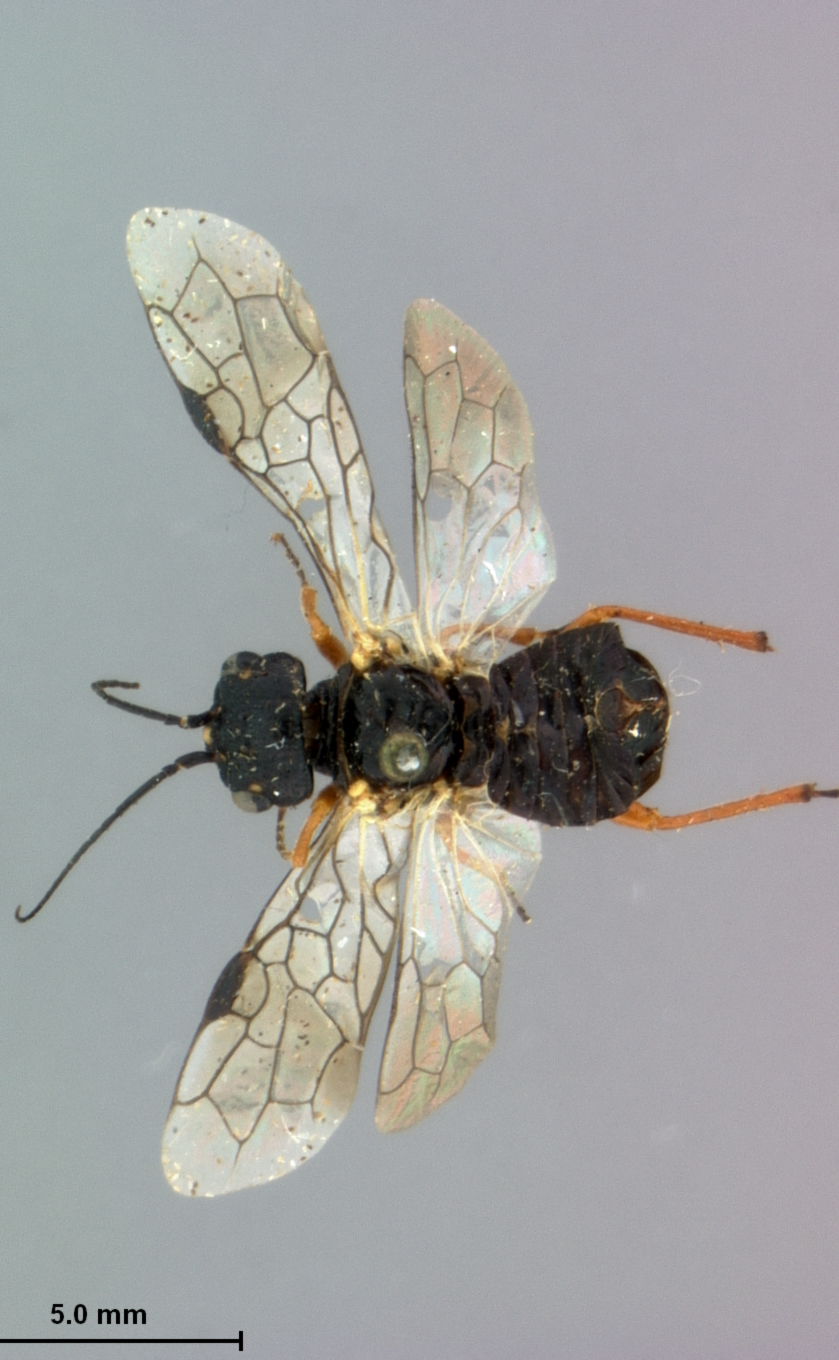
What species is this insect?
Lyda rufipes
